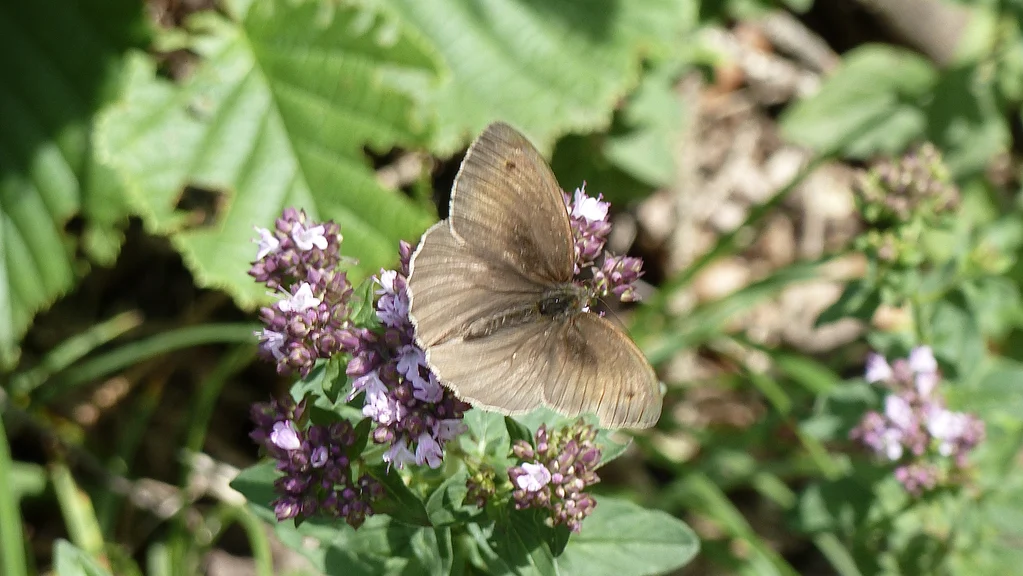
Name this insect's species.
Maniola jurtina
